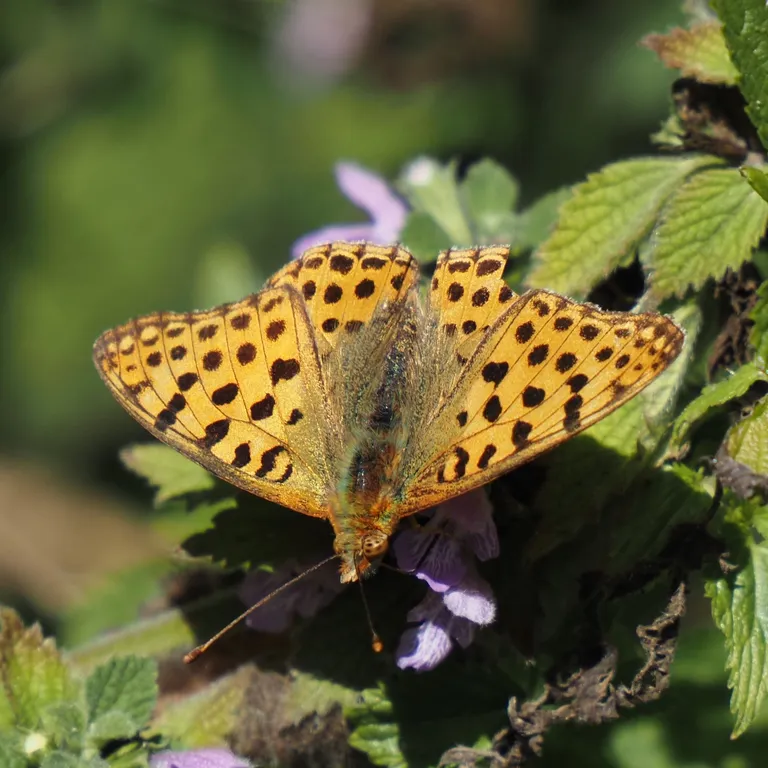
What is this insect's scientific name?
Issoria lathonia
